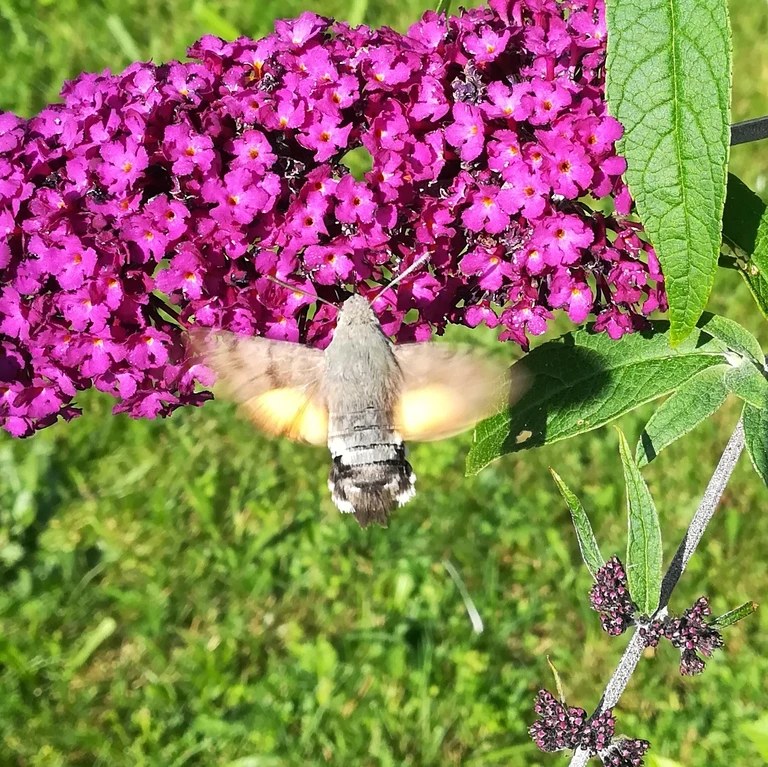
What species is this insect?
Macroglossum stellatarum
